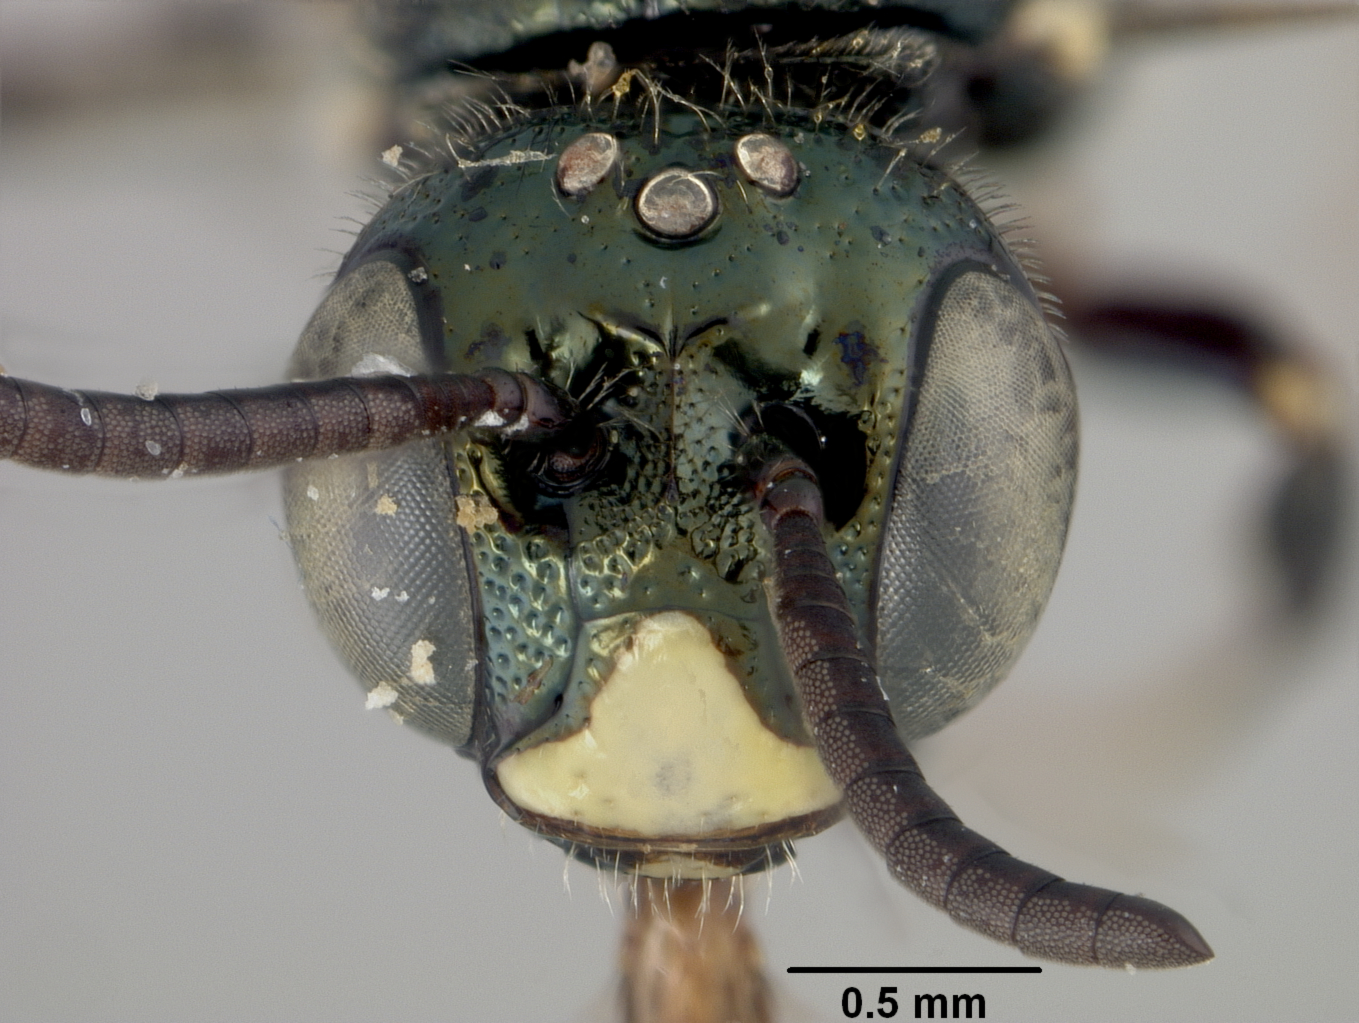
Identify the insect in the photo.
Ceratina hurdi
